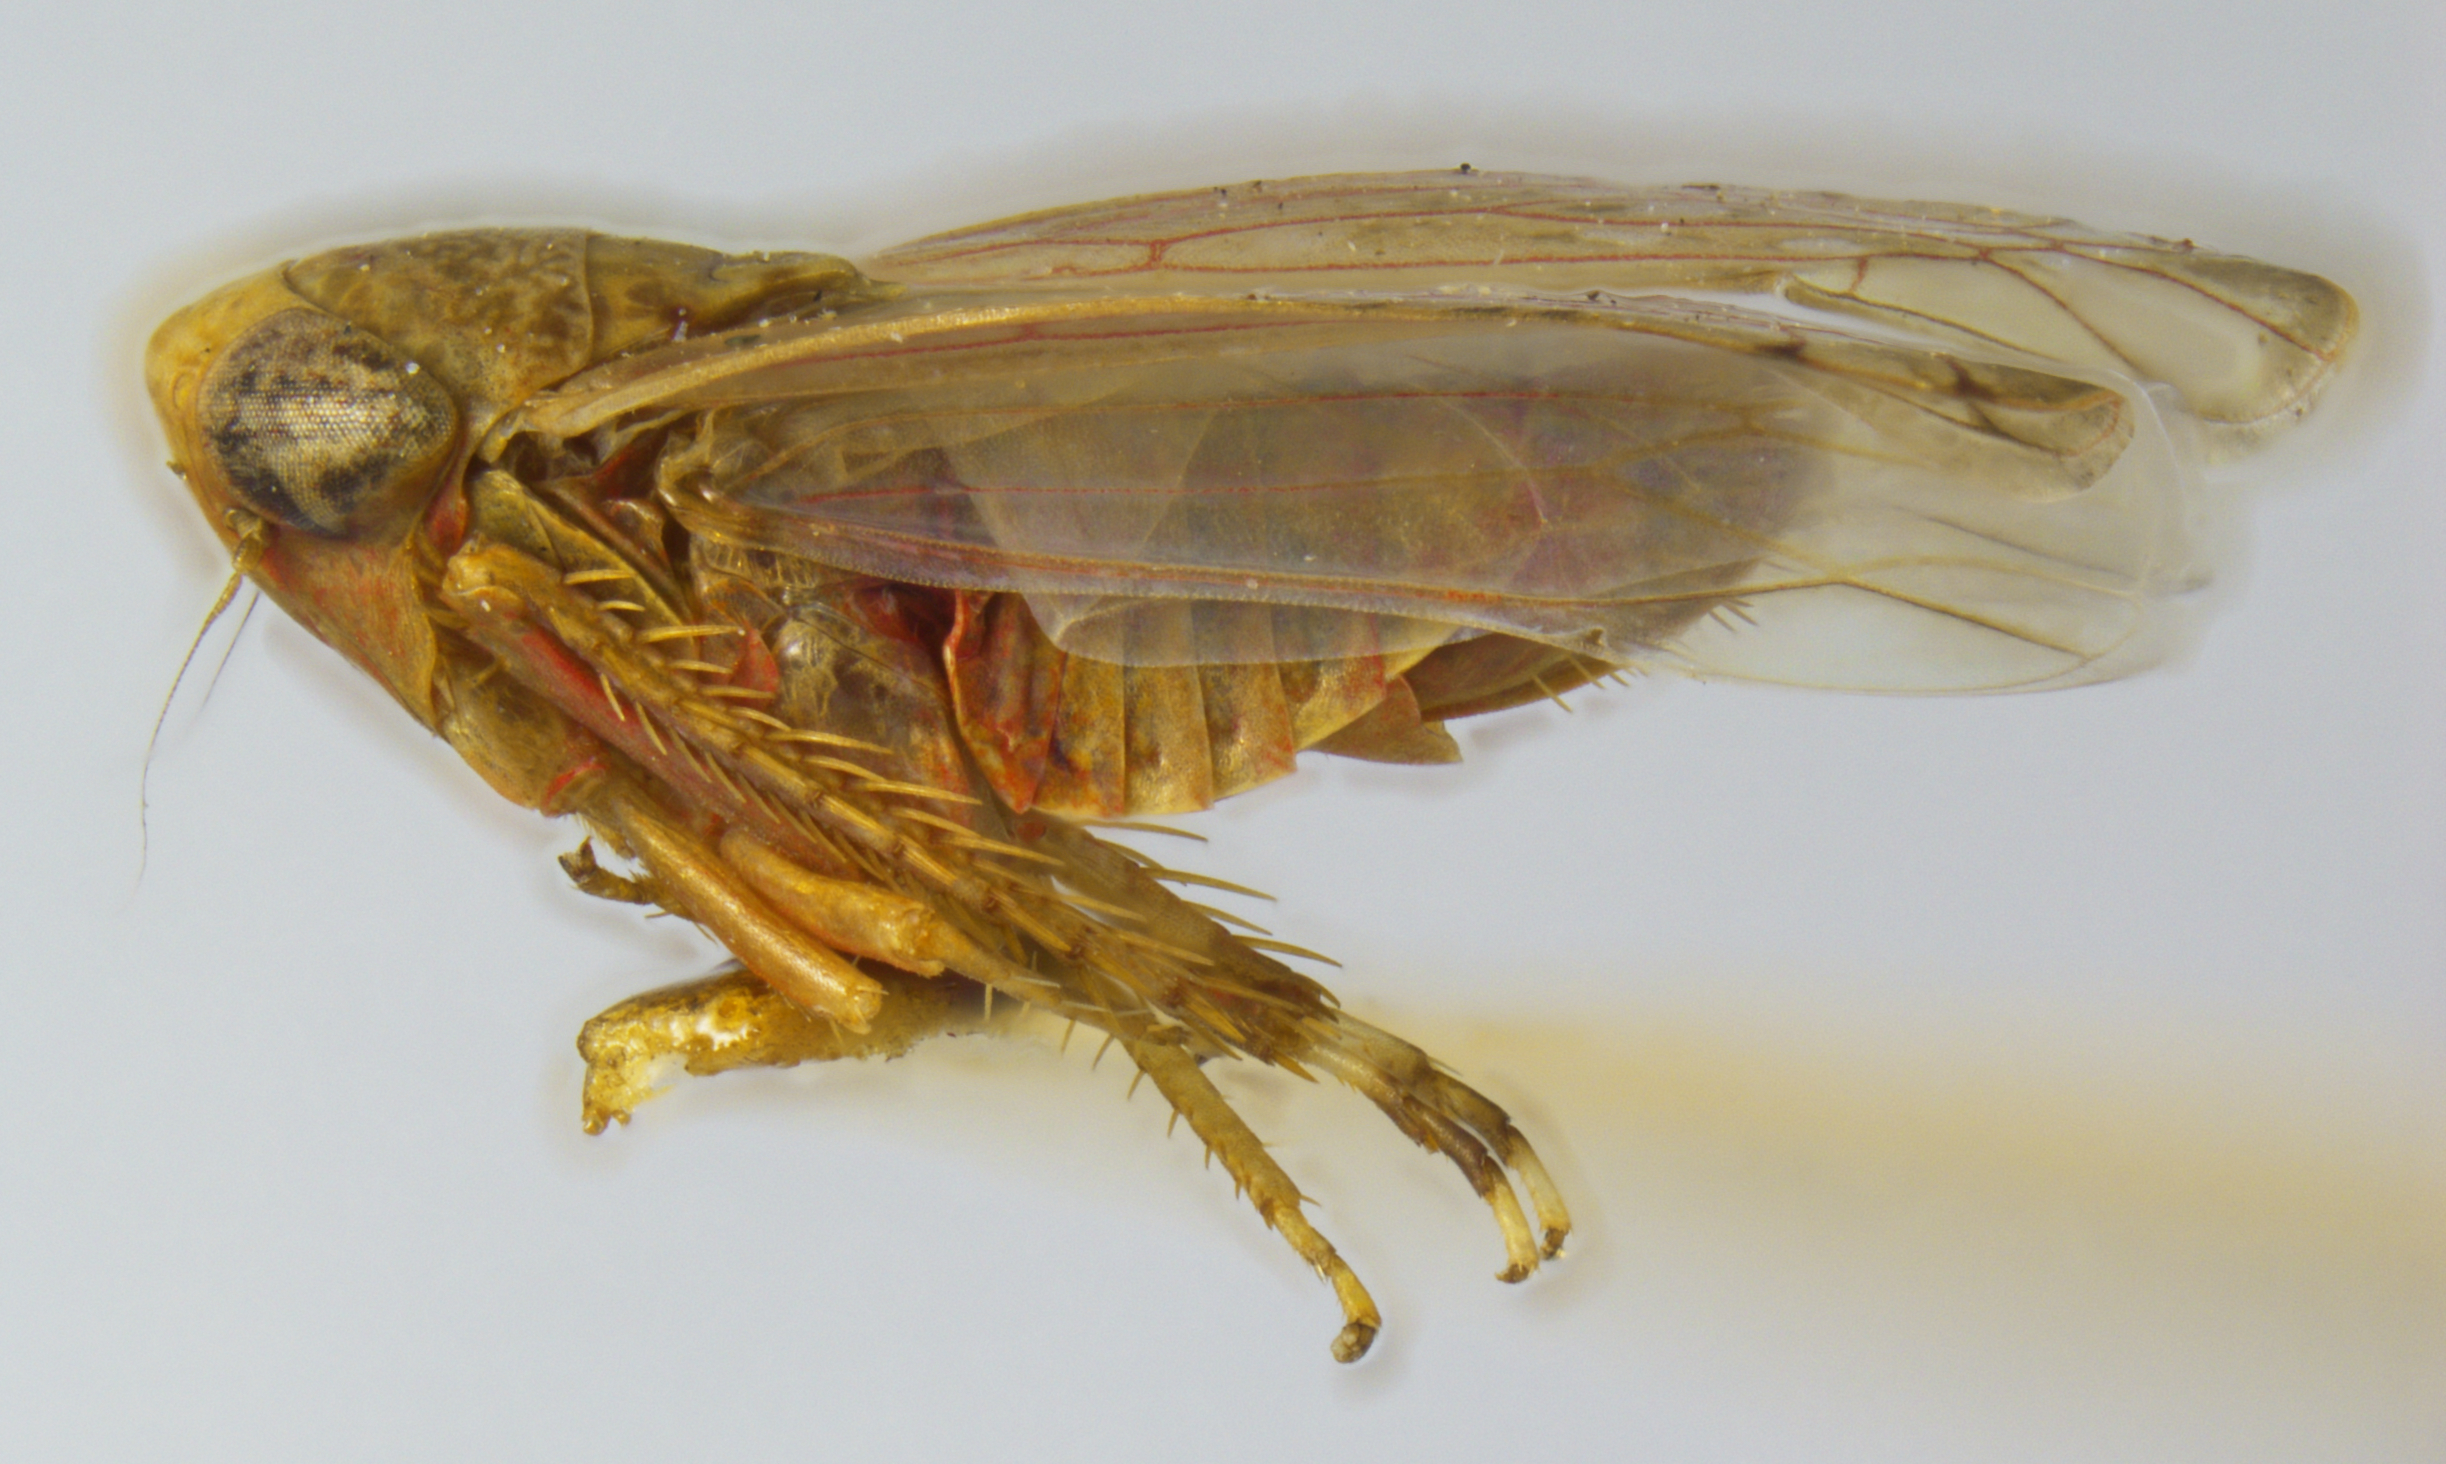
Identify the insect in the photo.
Menosoma stonei
